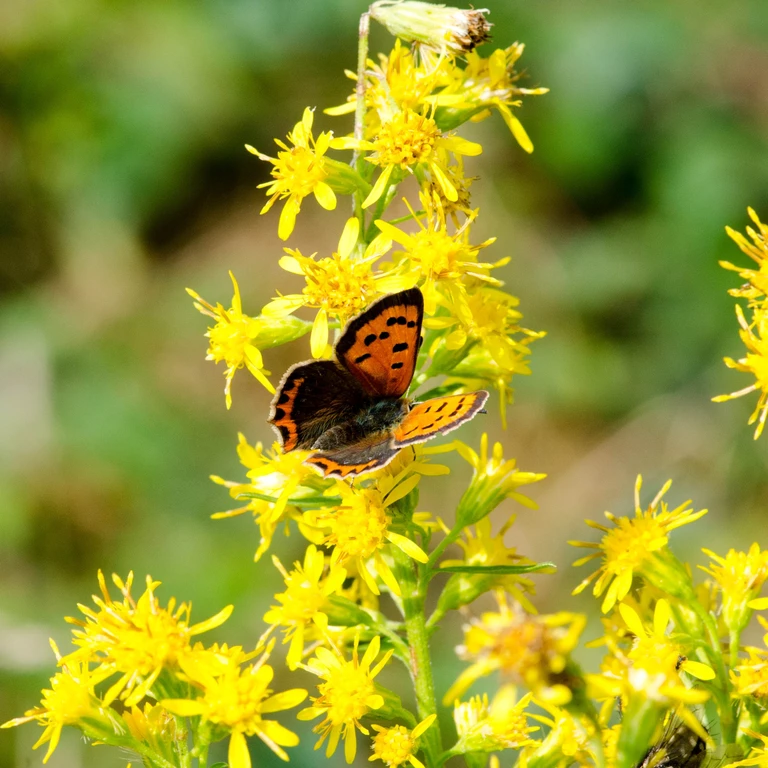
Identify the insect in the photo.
Lycaena phlaeas
